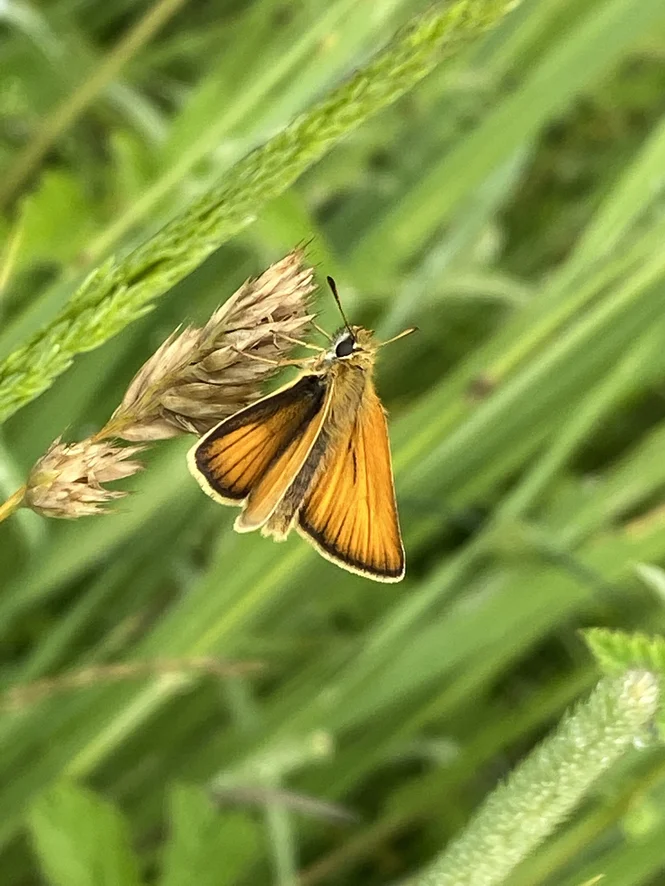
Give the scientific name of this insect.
Thymelicus lineola
